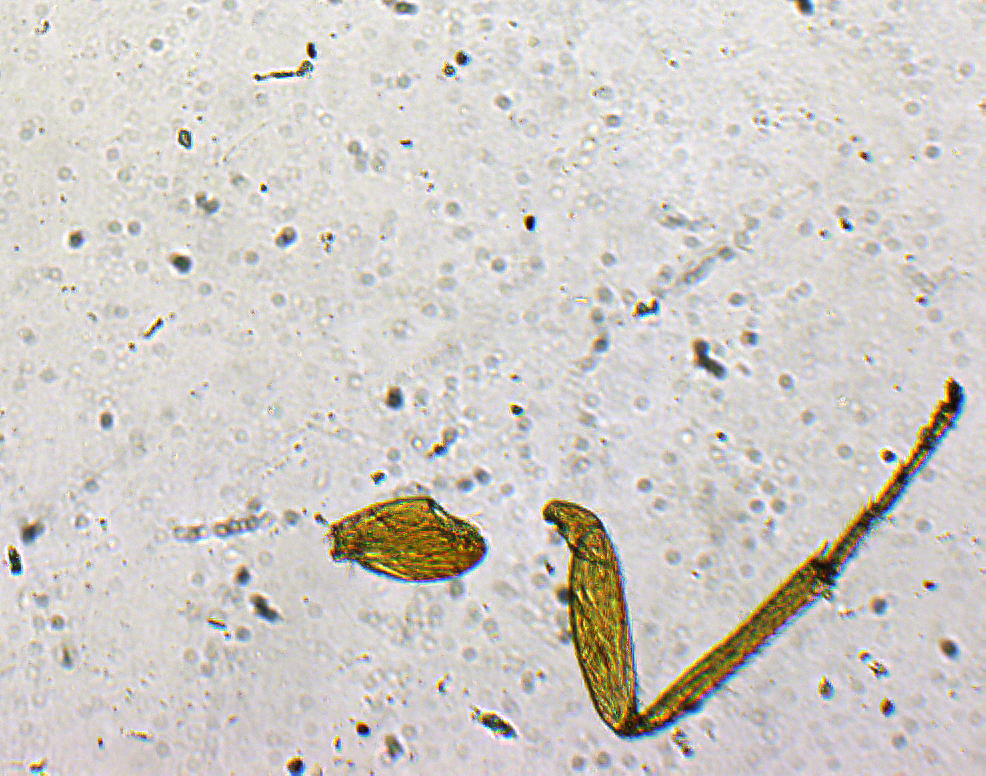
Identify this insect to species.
Tetrastichus polyseta
